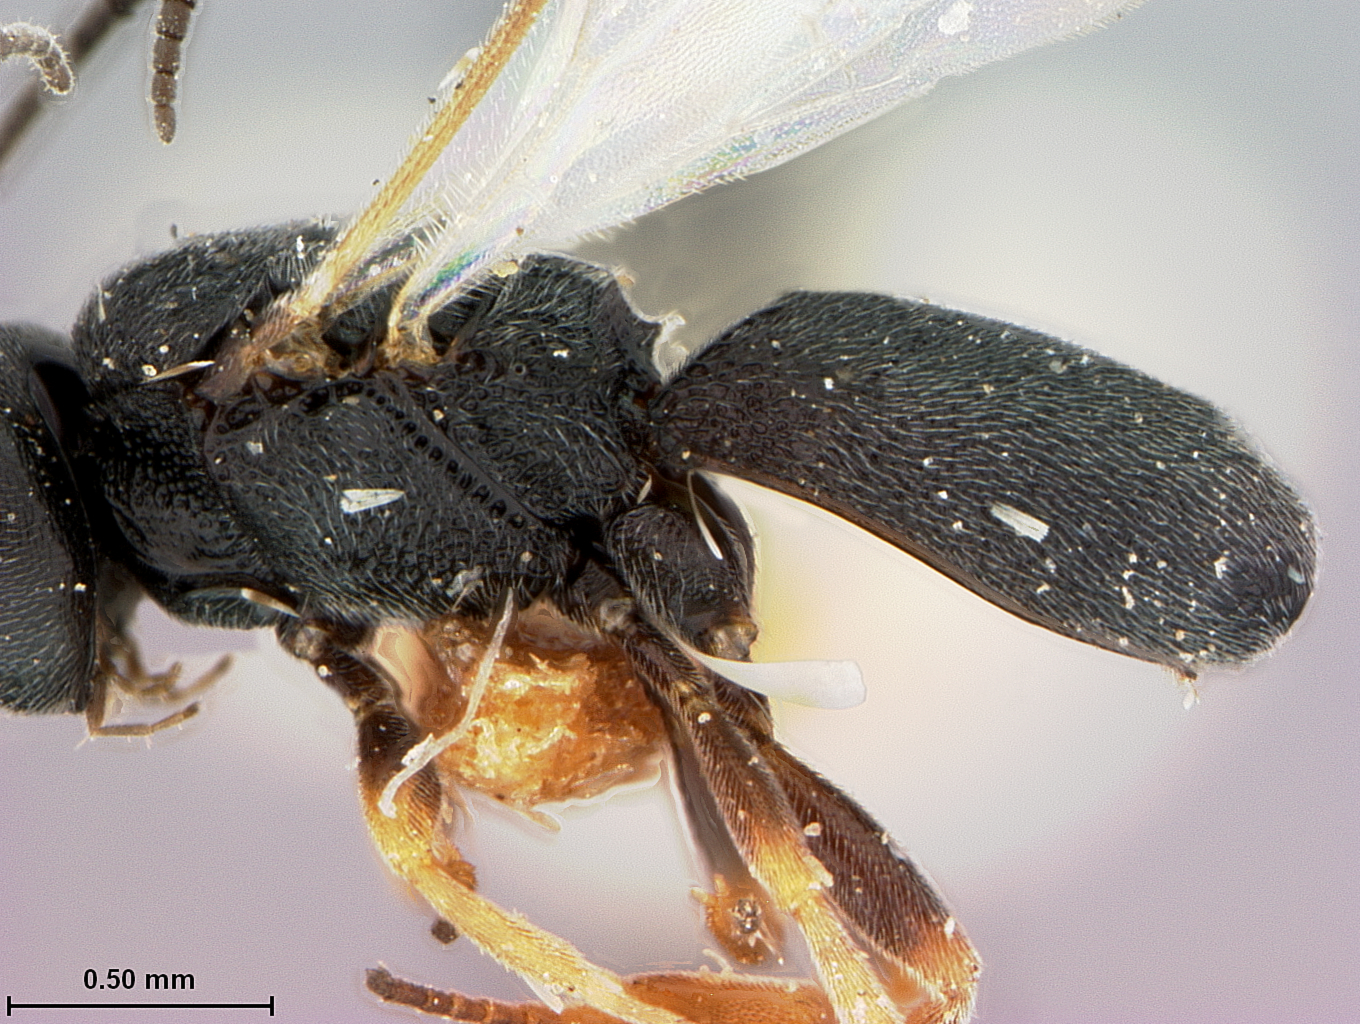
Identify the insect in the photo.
Chelonus hyalinus
